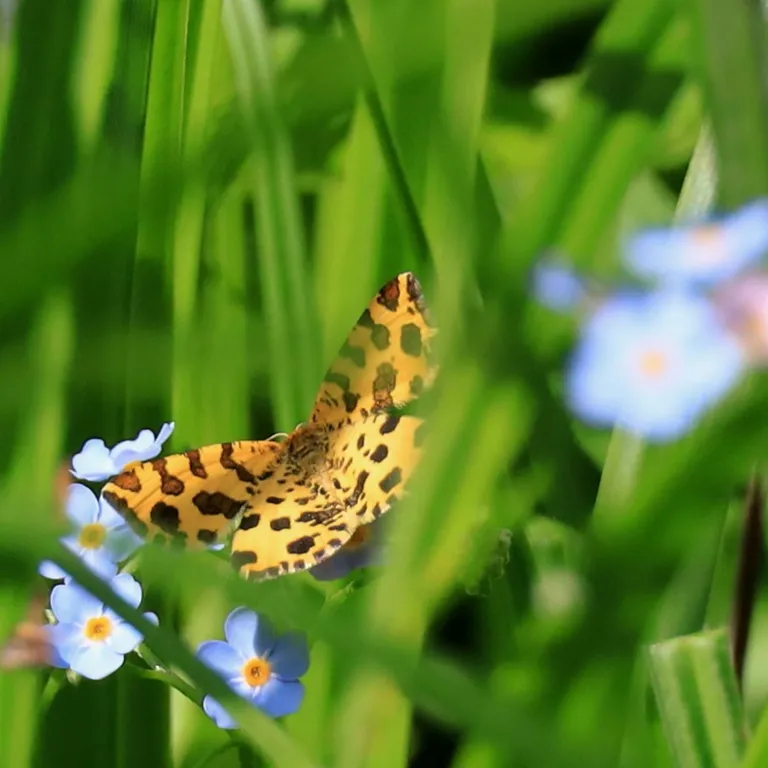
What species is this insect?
Pseudopanthera macularia
